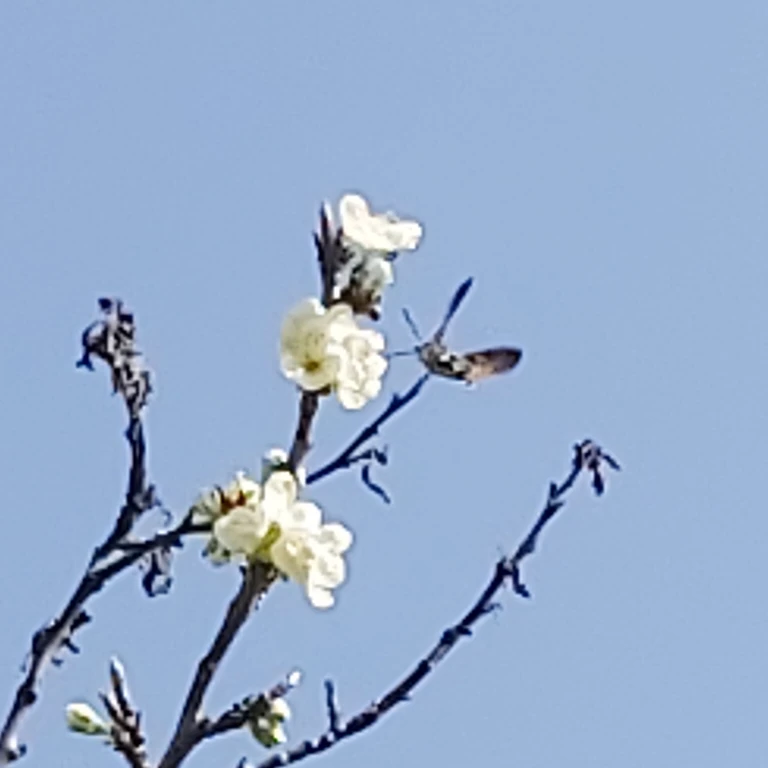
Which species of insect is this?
Macroglossum stellatarum
